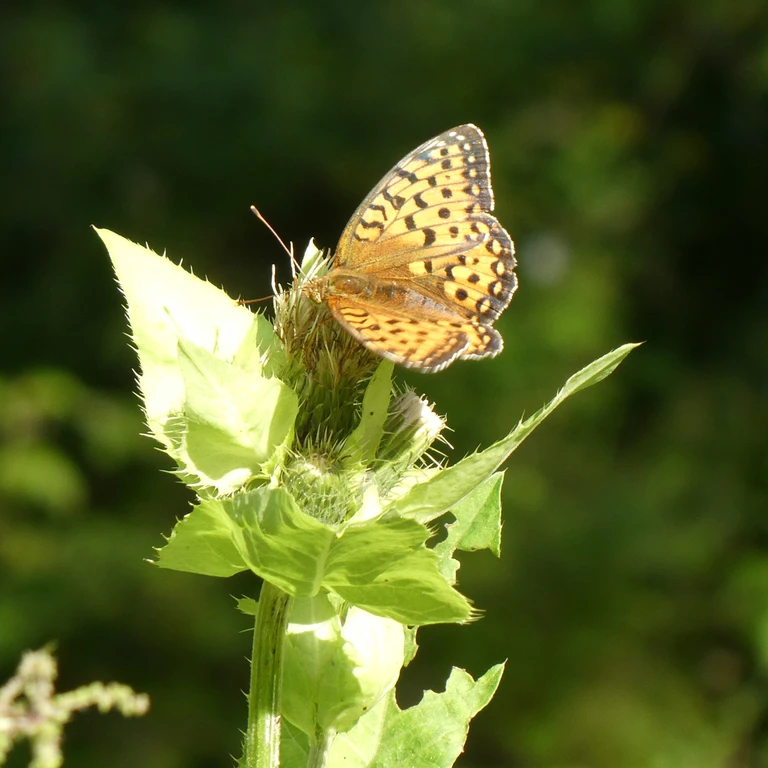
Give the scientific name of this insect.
Speyeria aglaja
